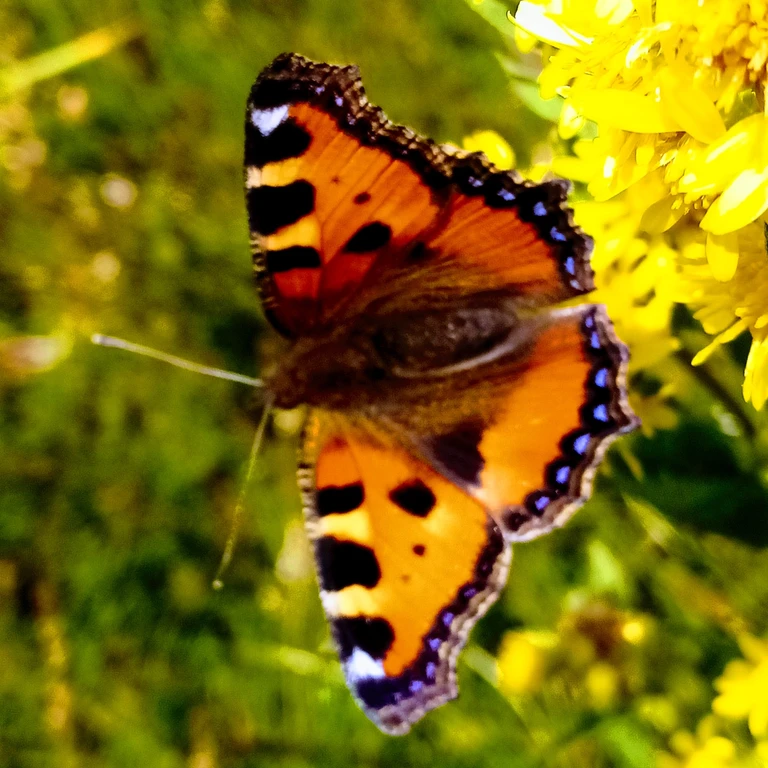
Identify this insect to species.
Aglais urticae
